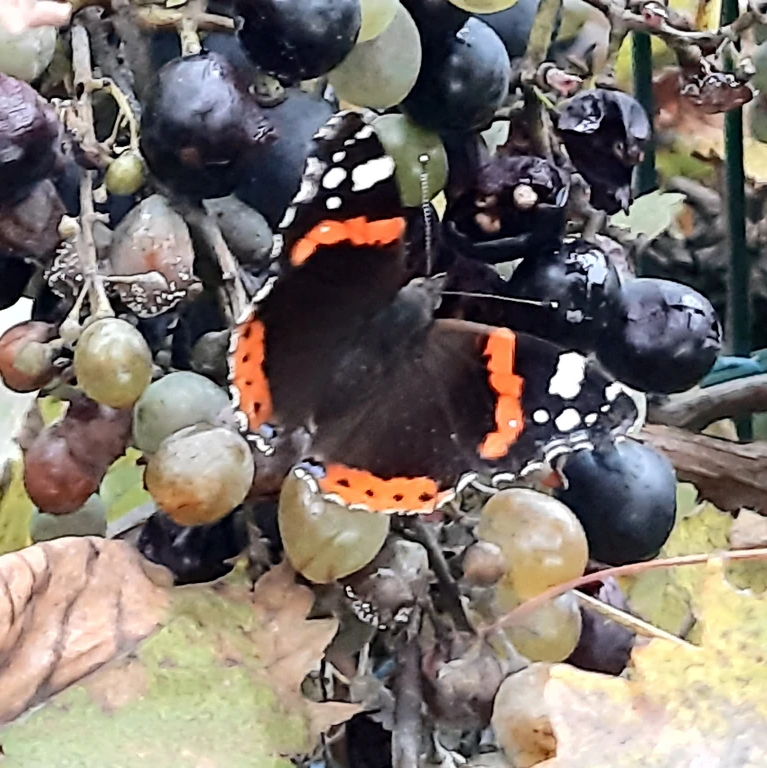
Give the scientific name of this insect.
Vanessa atalanta
